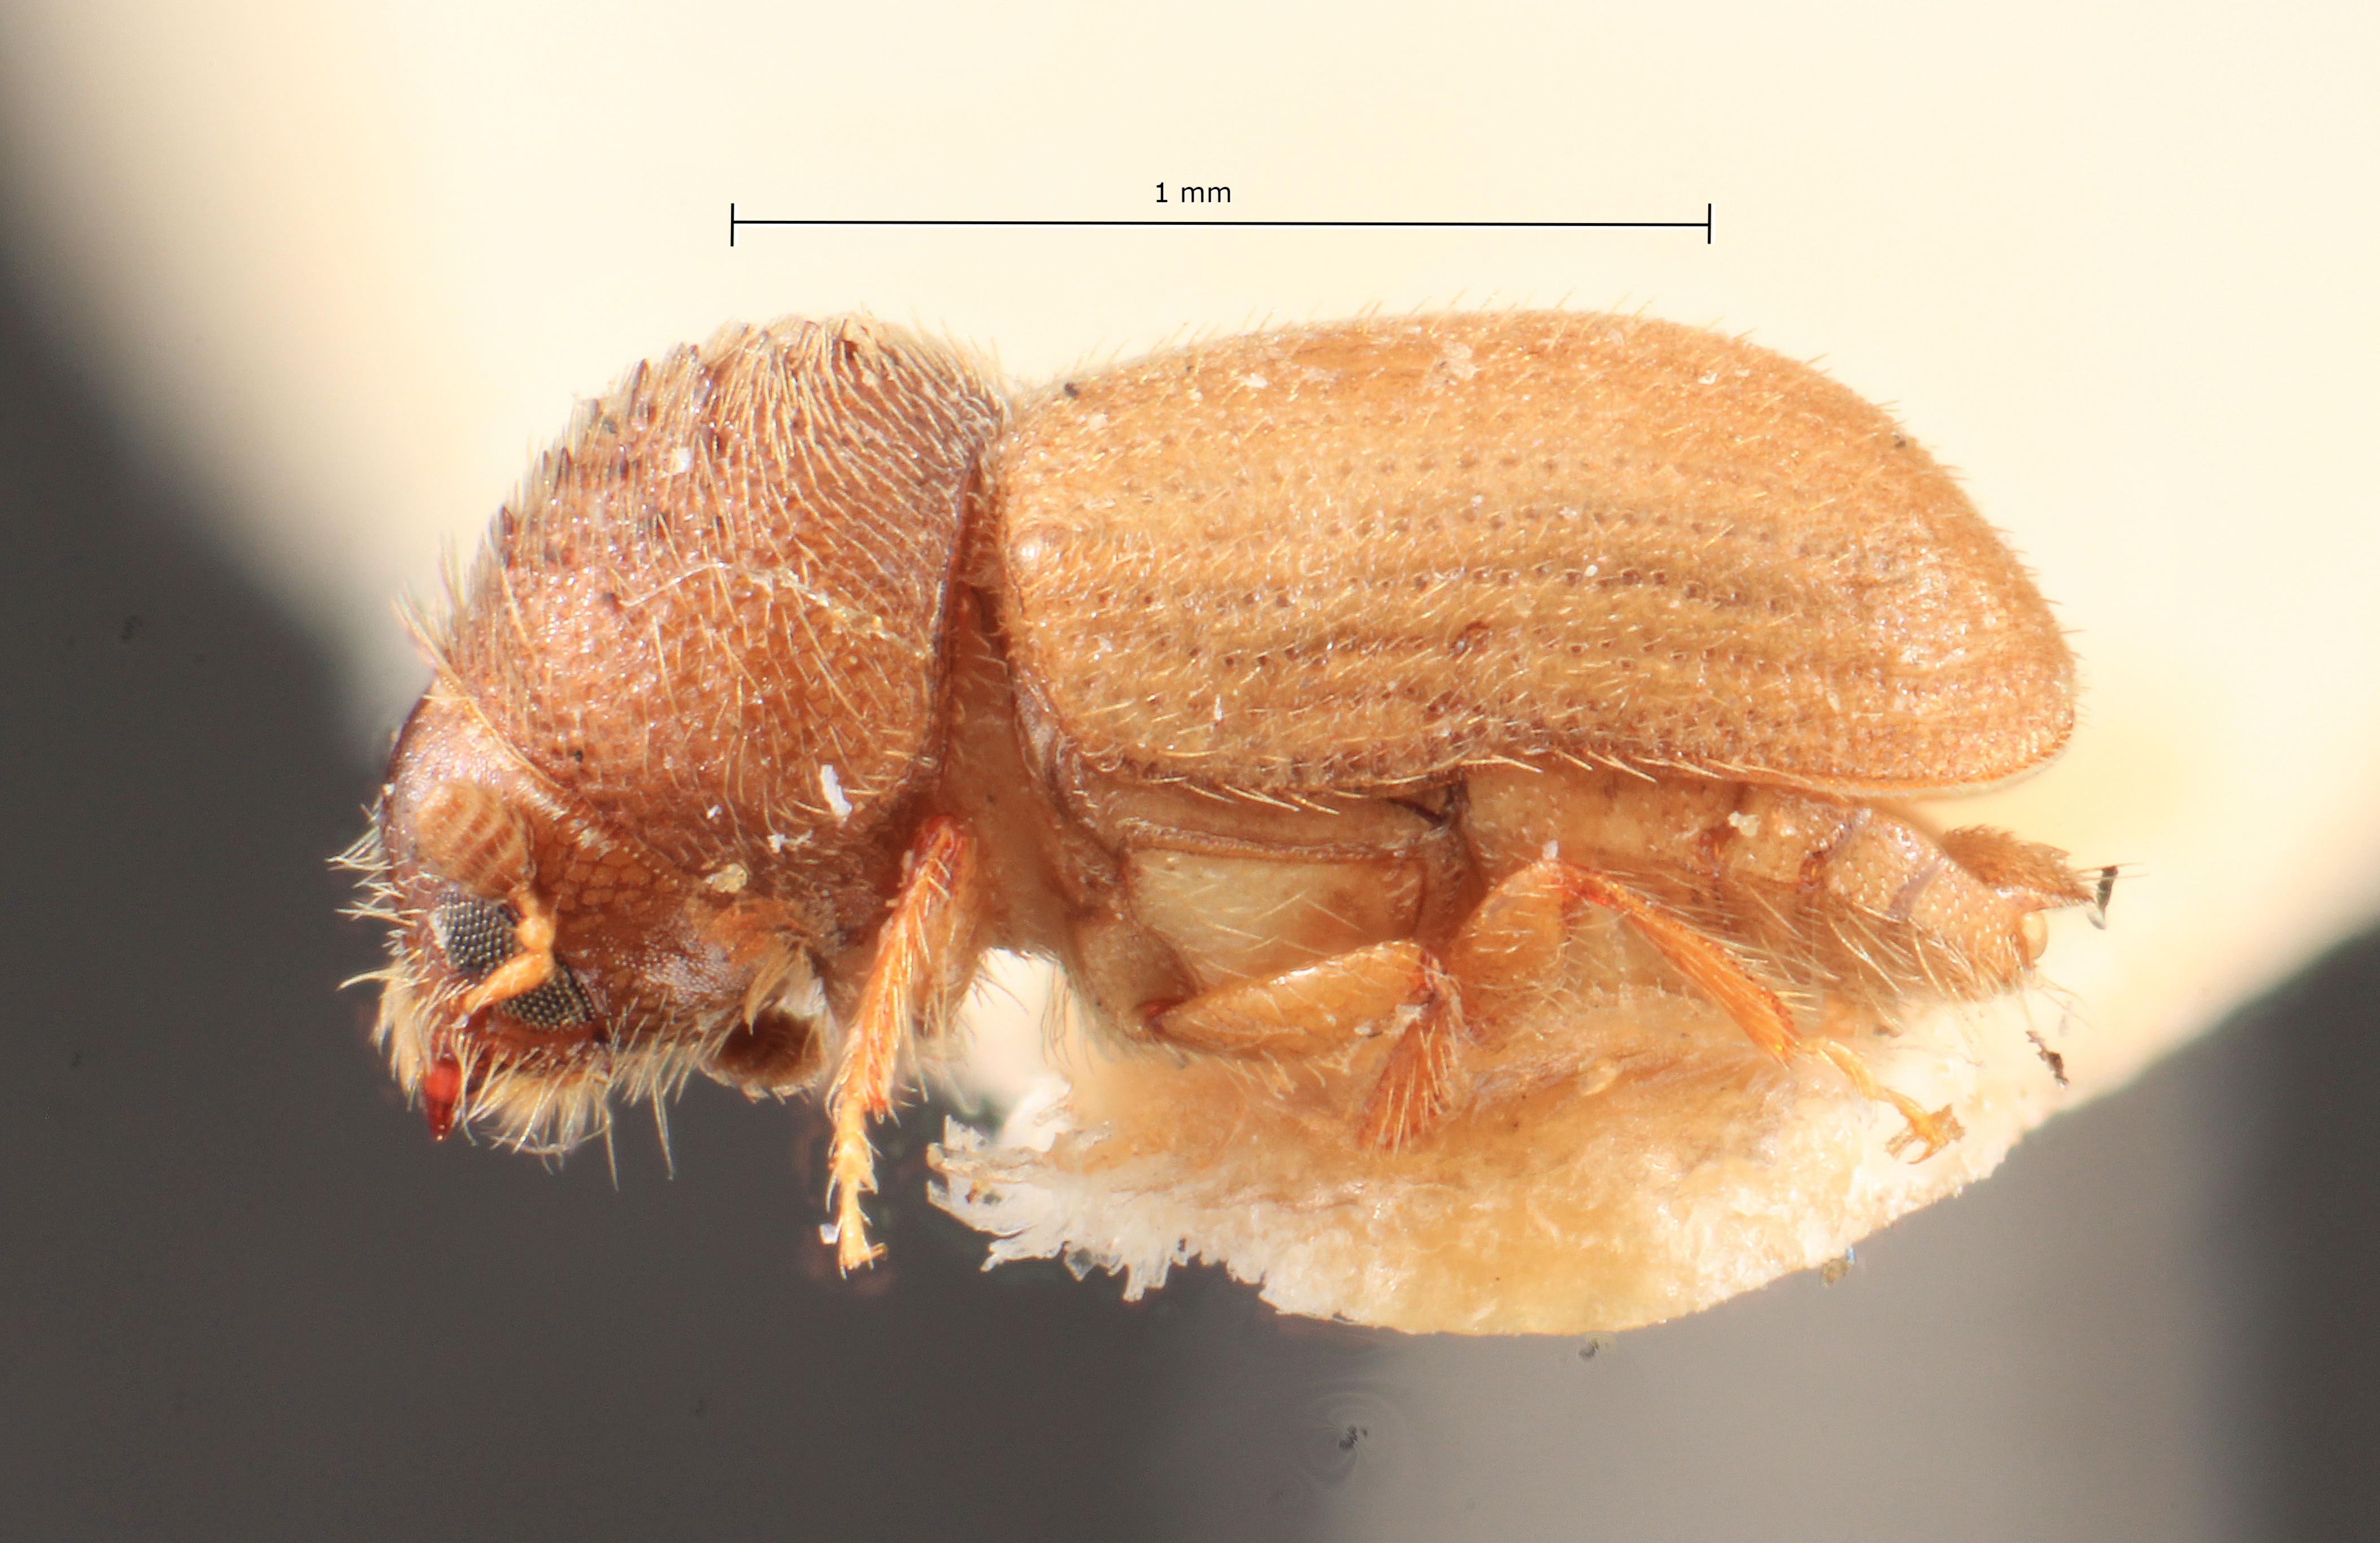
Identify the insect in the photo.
Cryphalus latus
